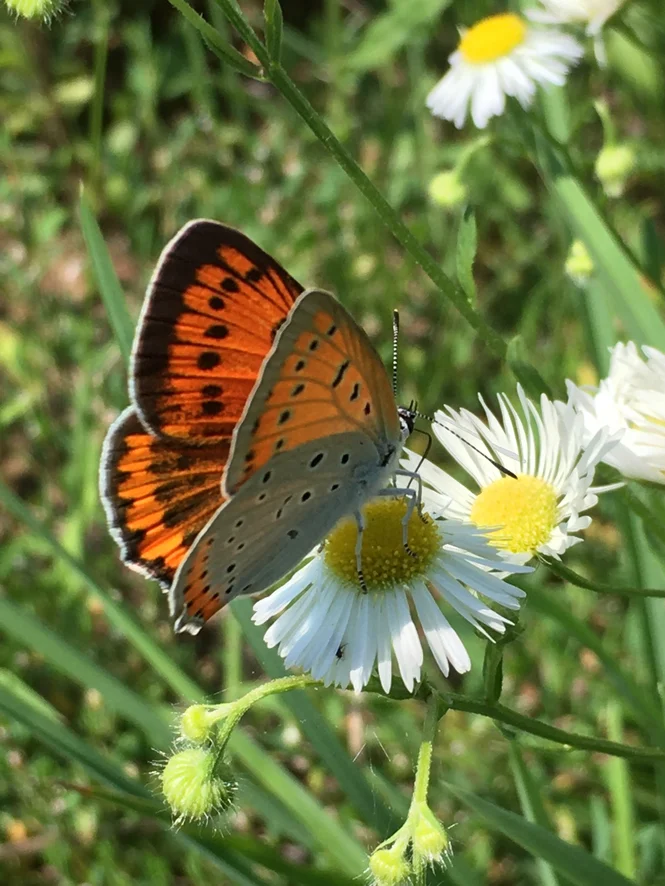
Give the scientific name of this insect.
Lycaena dispar
